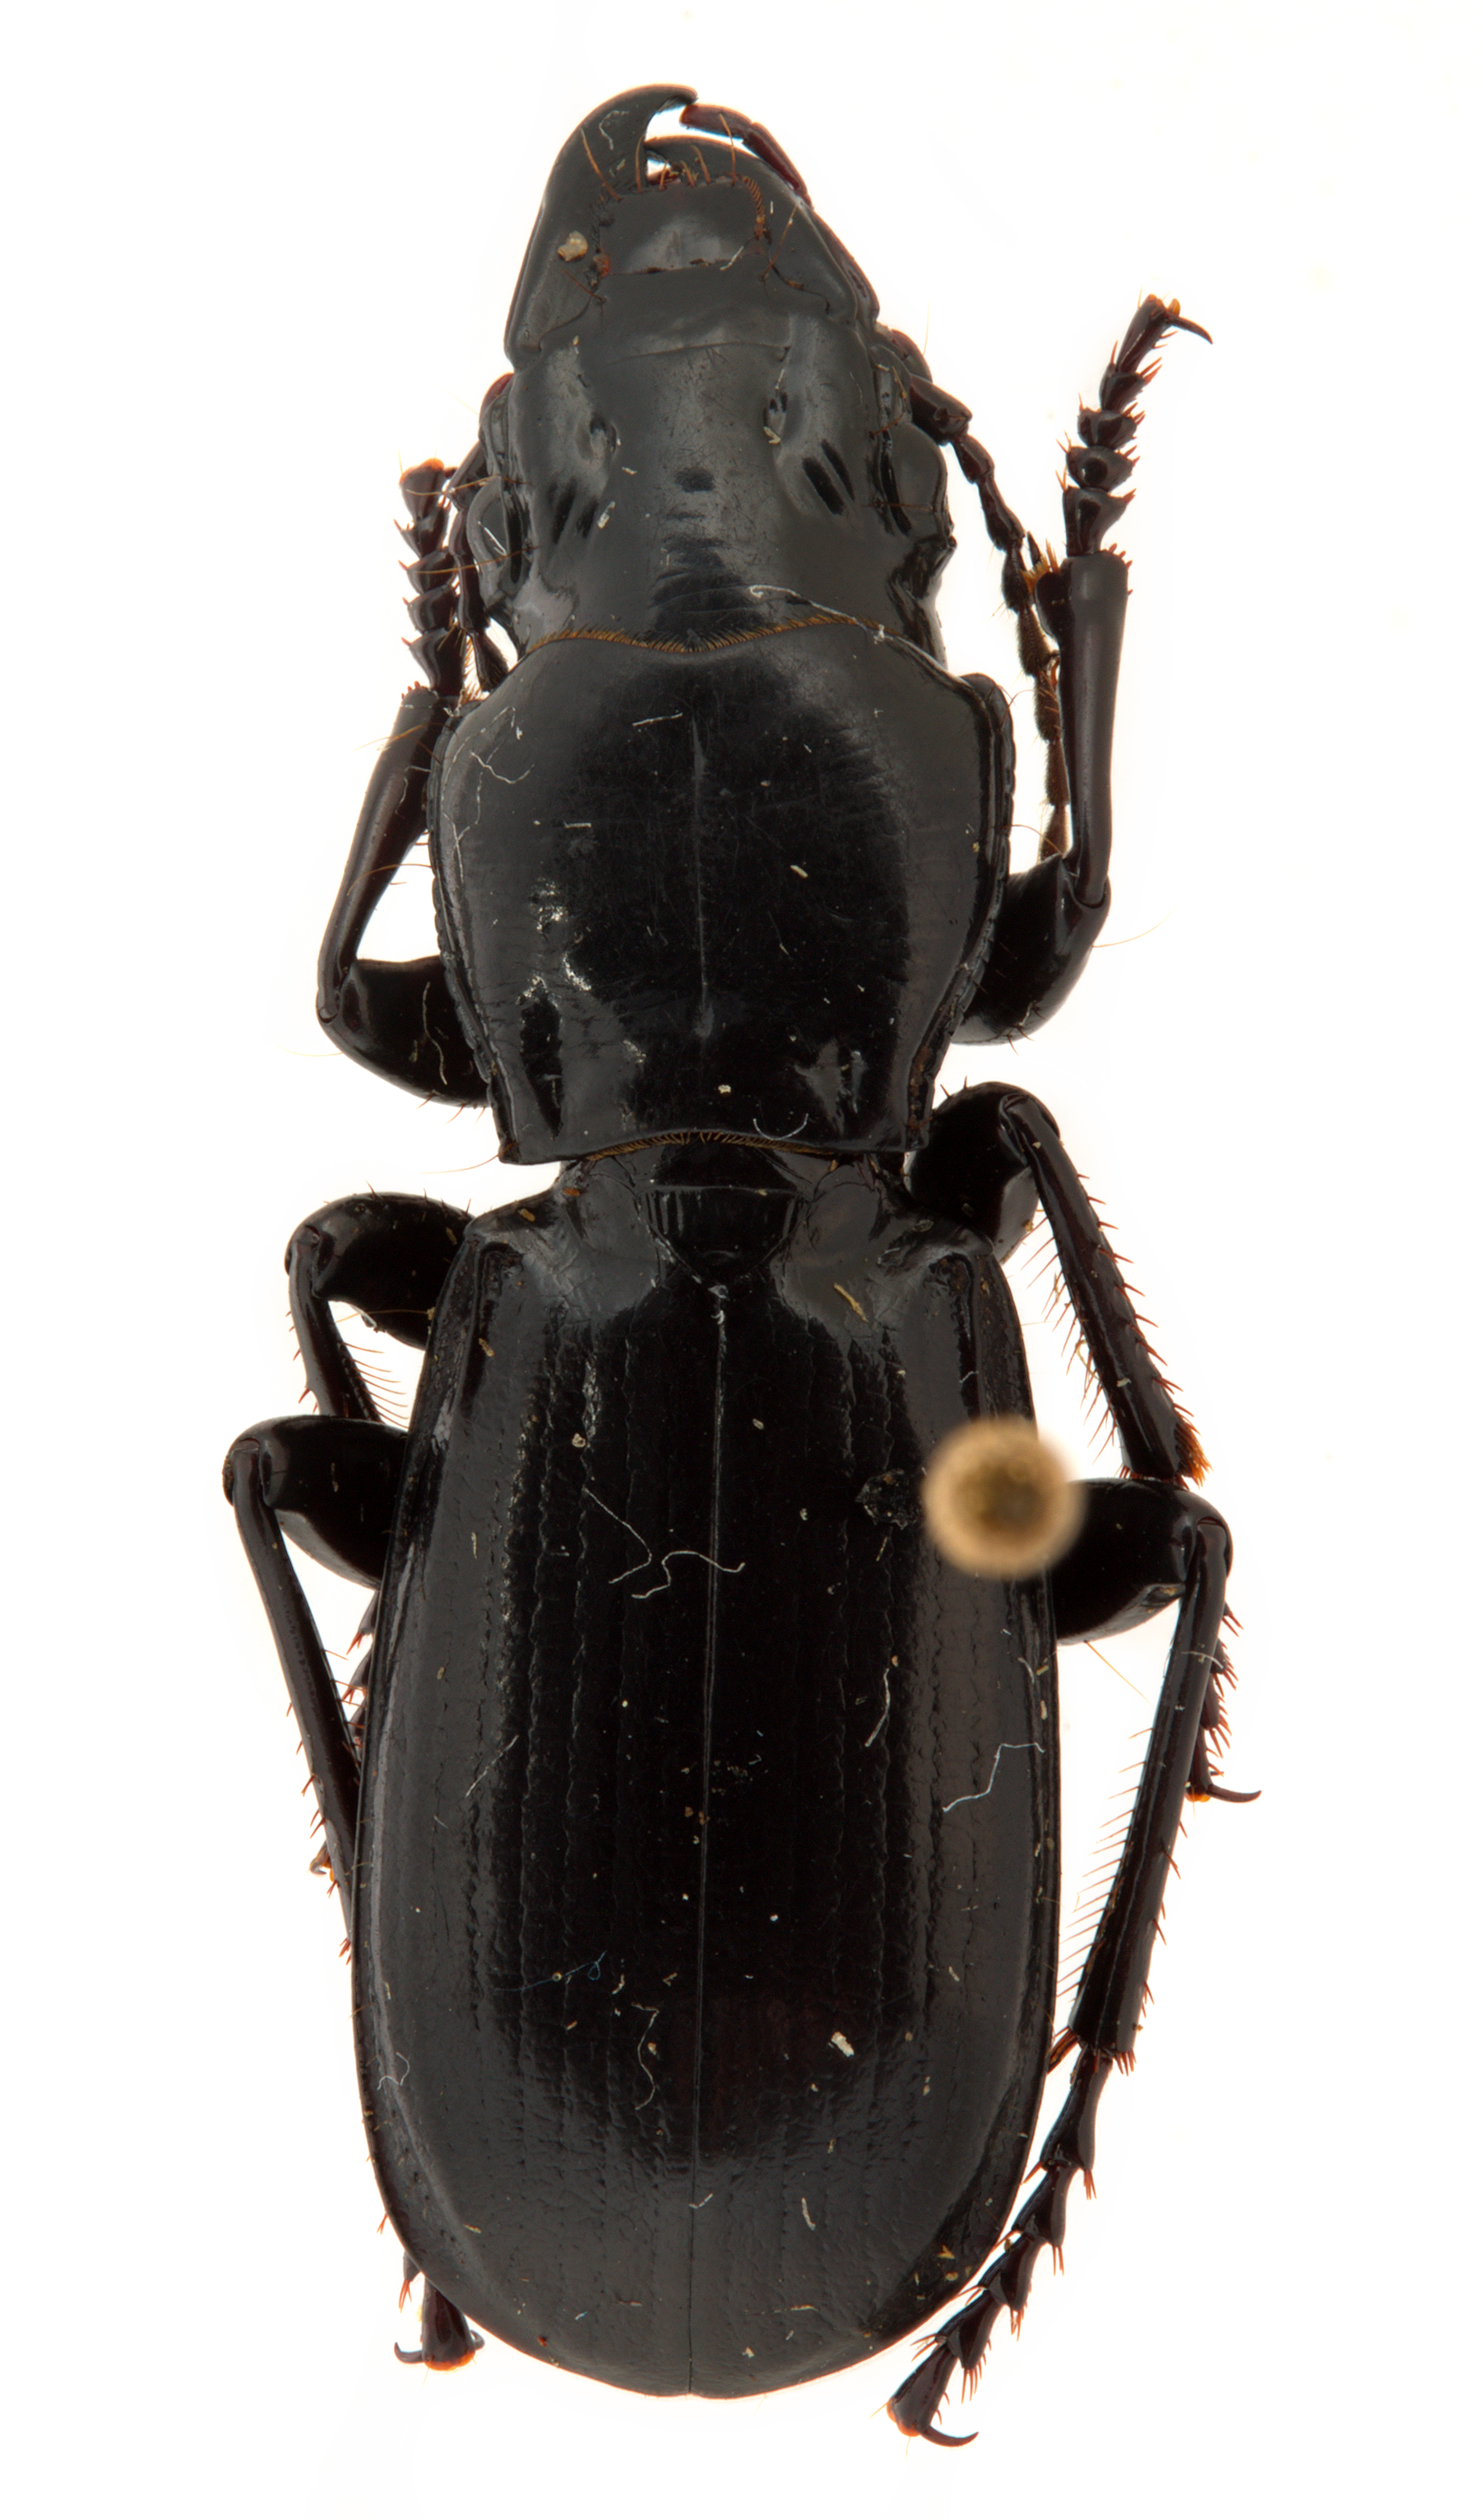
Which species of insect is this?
Percus strictus
